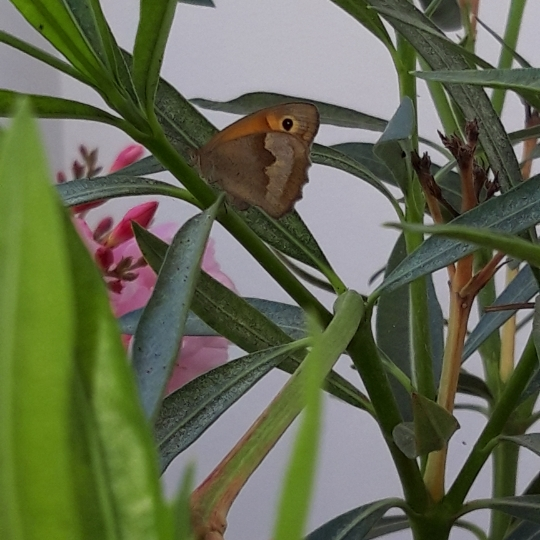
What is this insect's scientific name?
Maniola jurtina
